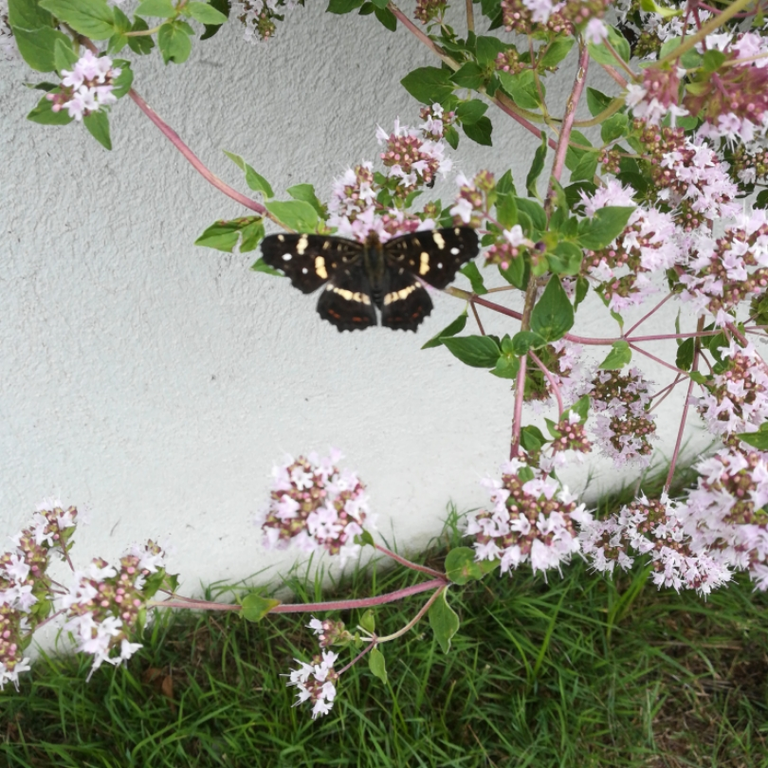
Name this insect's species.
Araschnia levana
